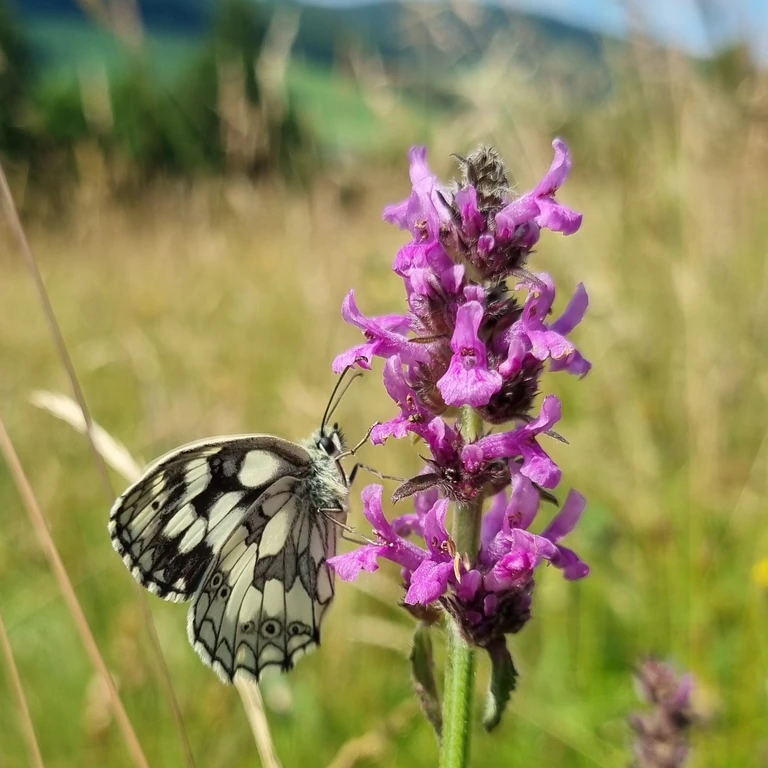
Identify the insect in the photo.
Melanargia galathea
